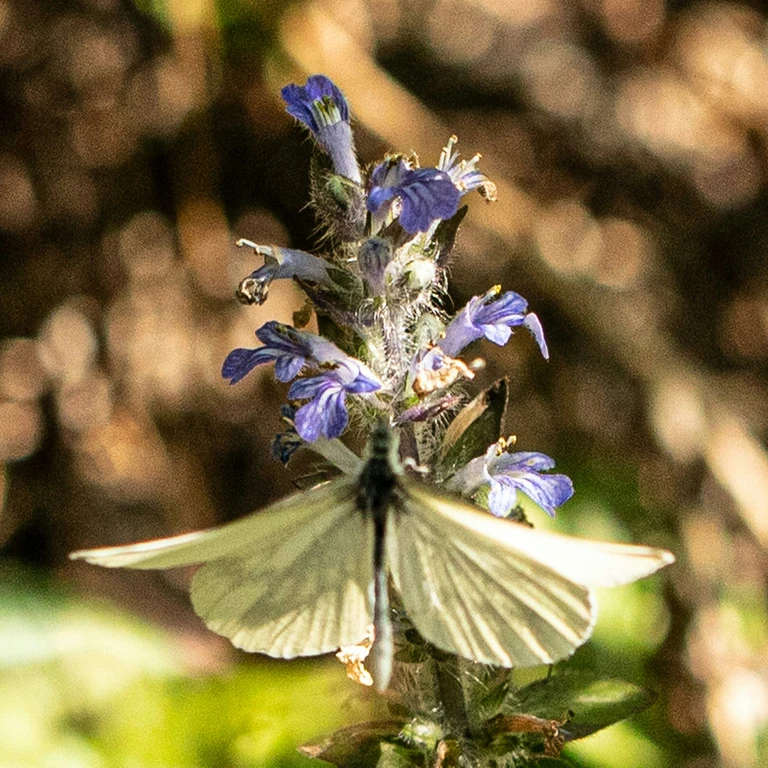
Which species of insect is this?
Leptidea sinapis/juvernica
